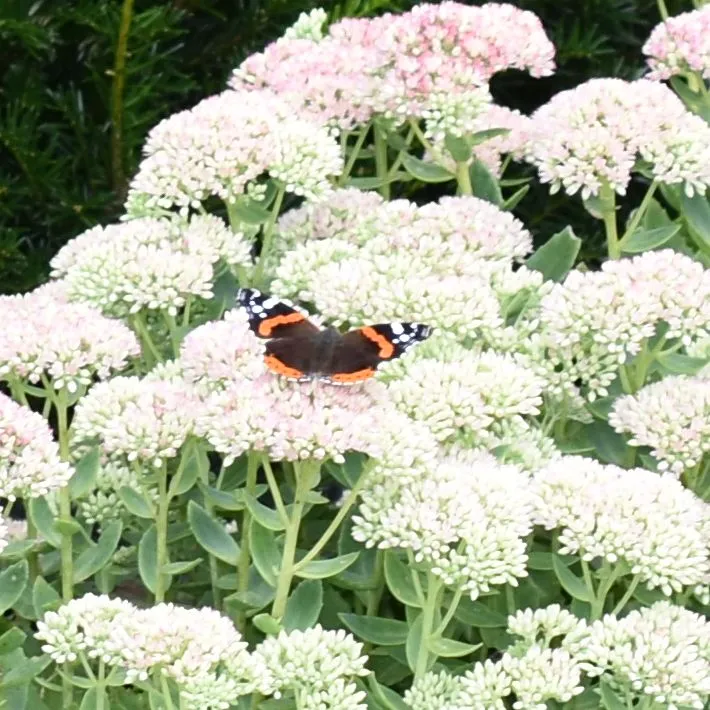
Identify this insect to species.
Vanessa atalanta
